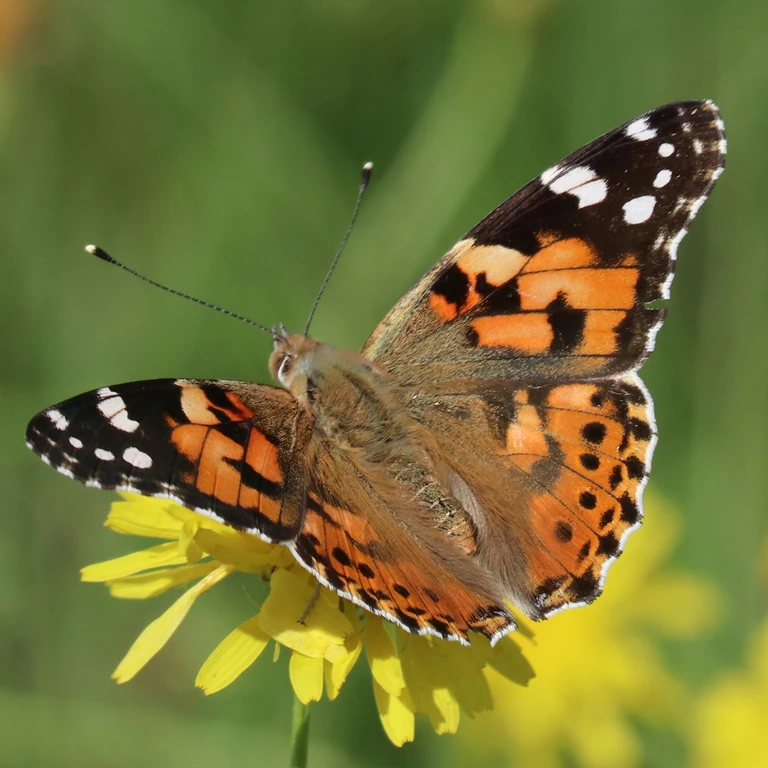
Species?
Vanessa cardui
